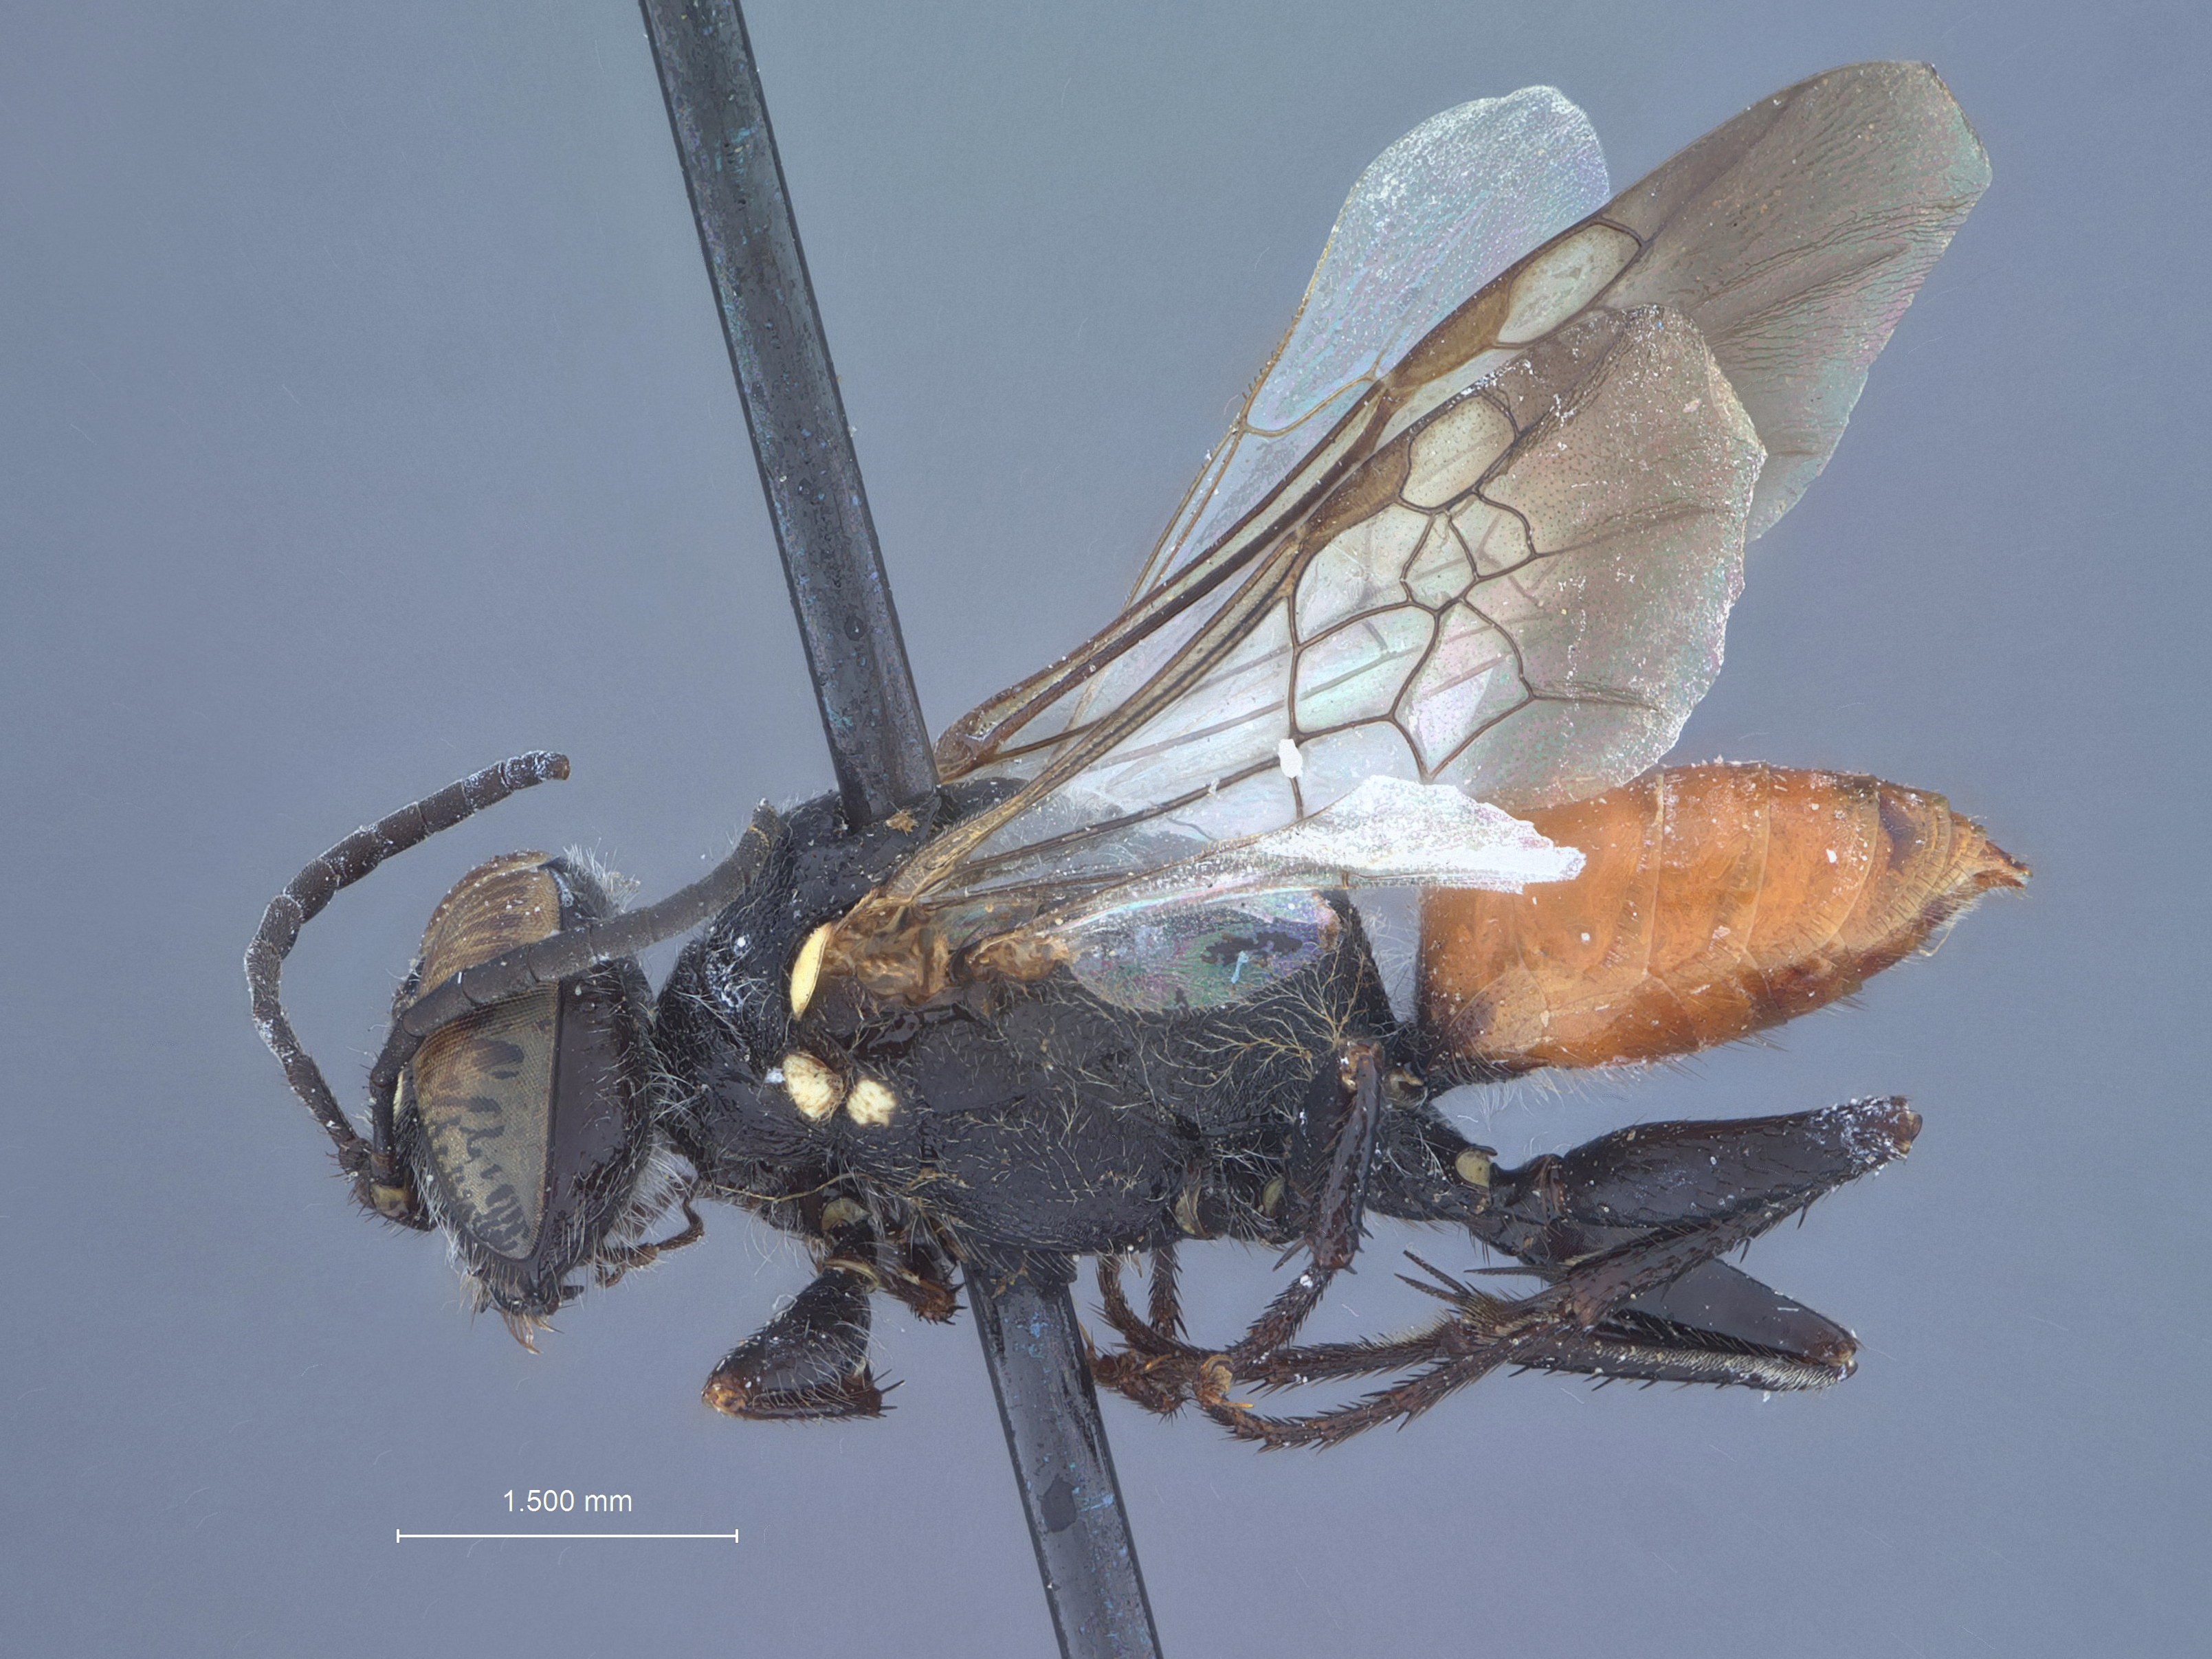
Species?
Astata asperiformis
